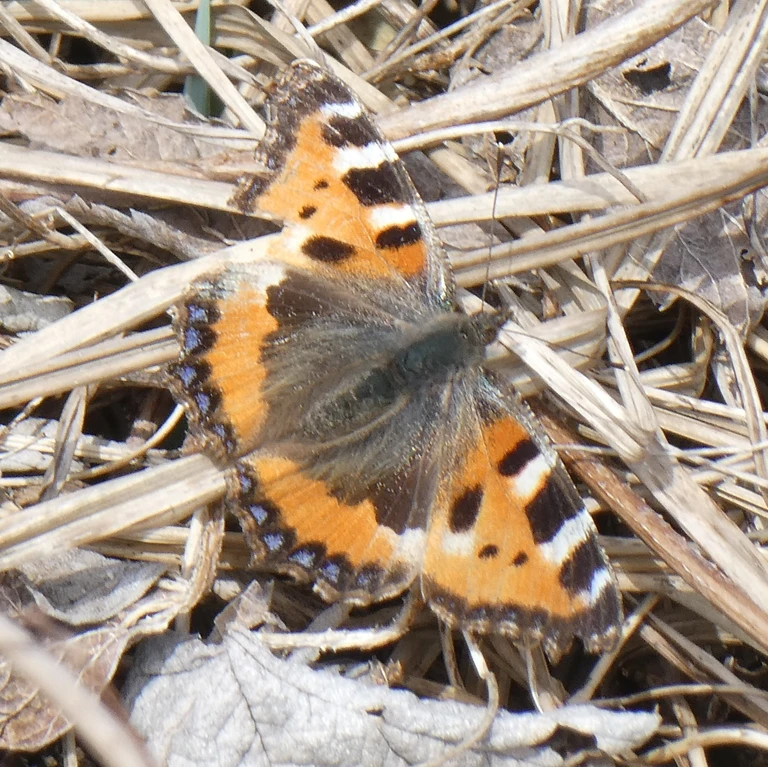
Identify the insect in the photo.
Aglais urticae
